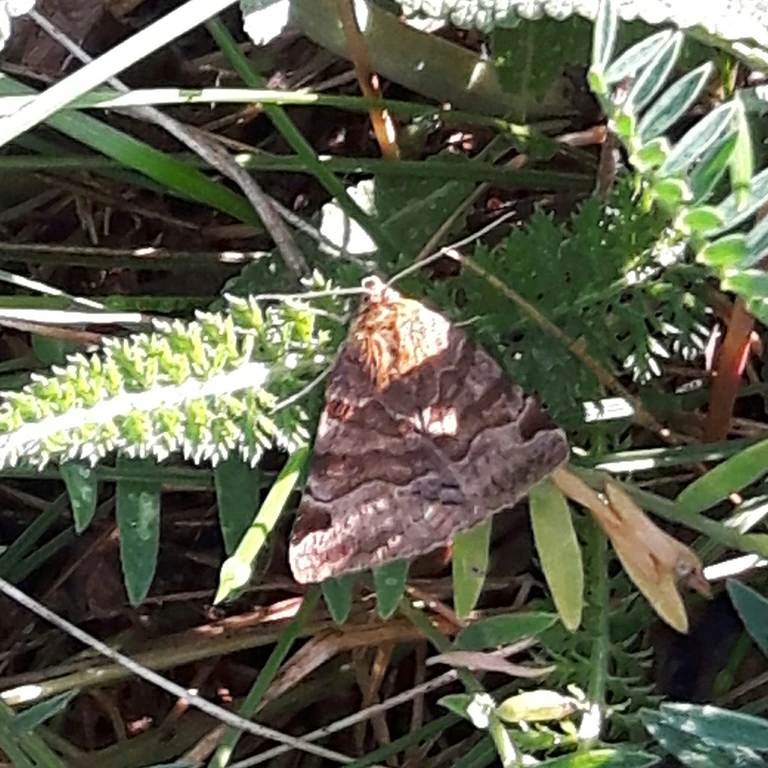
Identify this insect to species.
Euclidia glyphica
